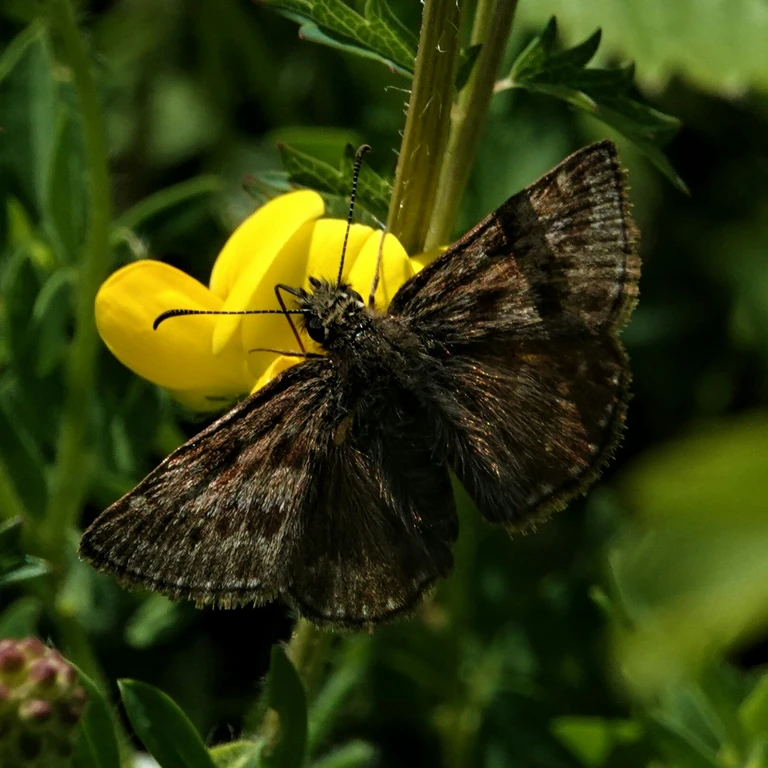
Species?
Erynnis tages
